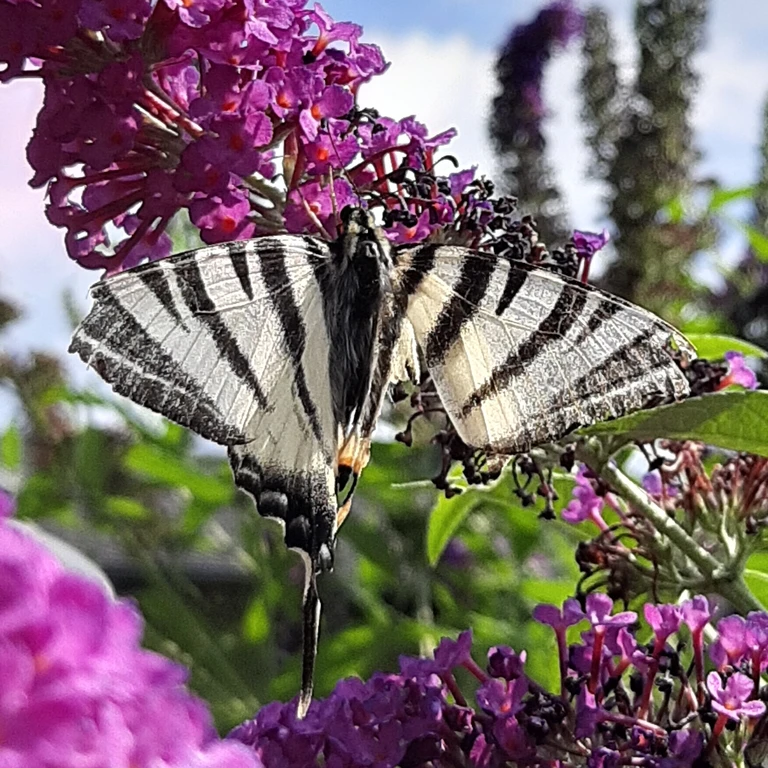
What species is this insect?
Iphiclides podalirius
